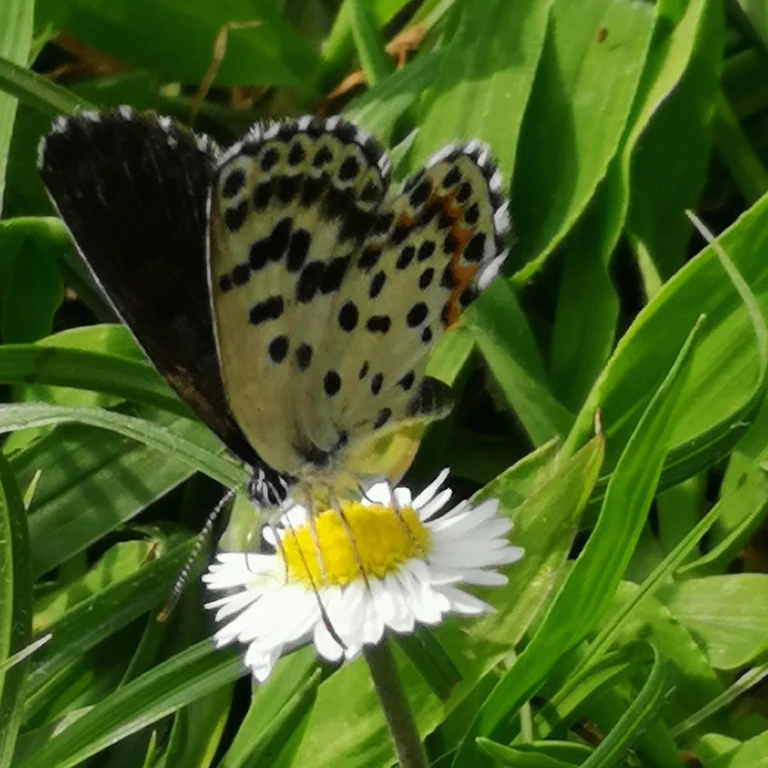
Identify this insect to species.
Scolitantides orion
